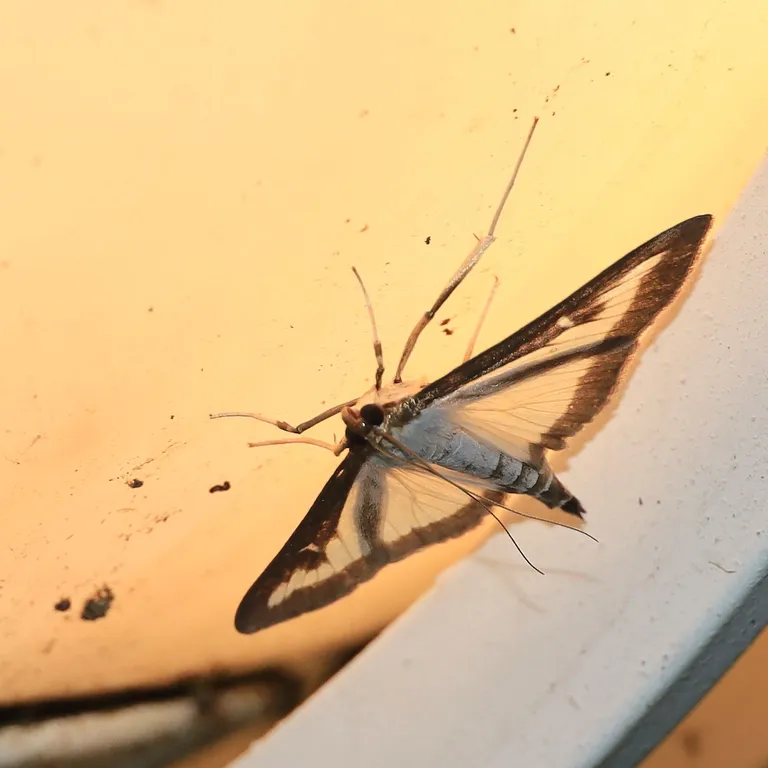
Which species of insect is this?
Cydalima perspectalis
